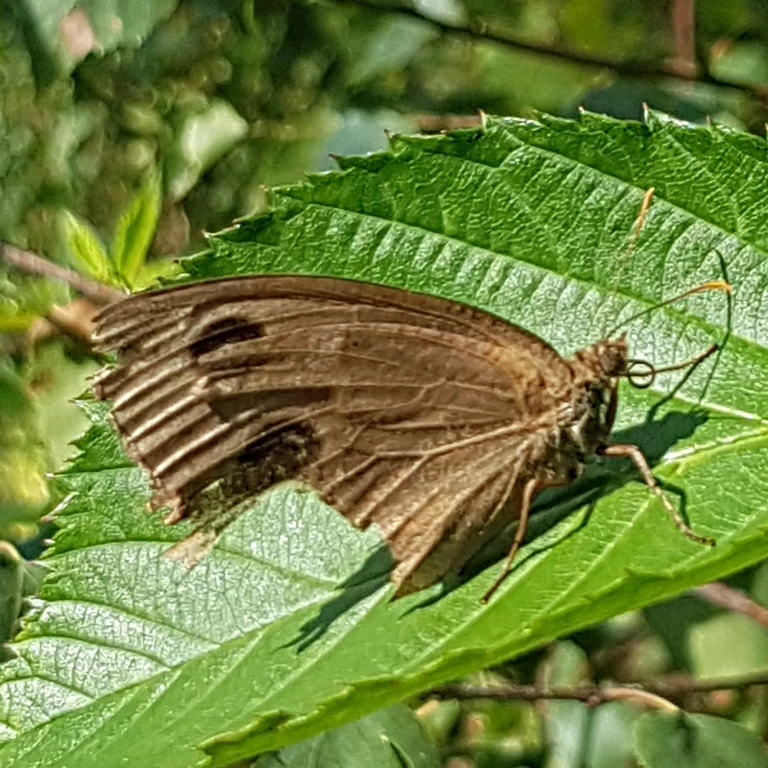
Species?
Minois dryas
